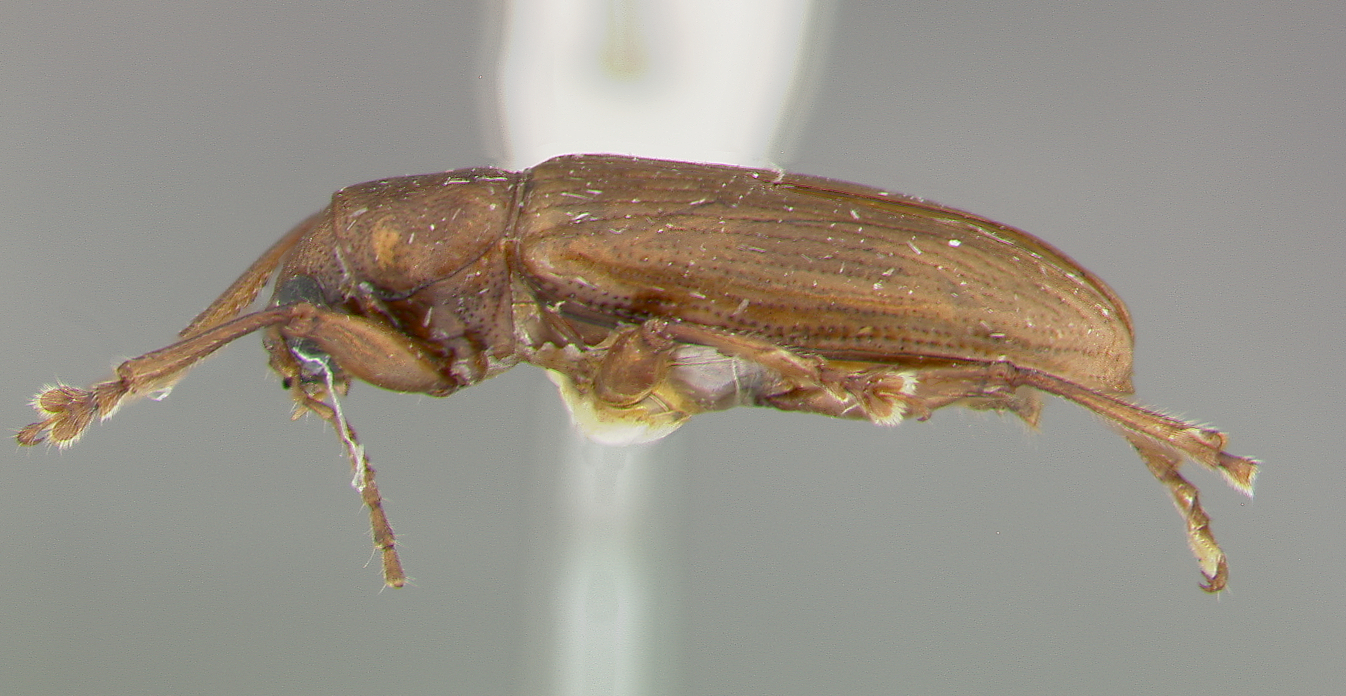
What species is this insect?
Metachroma cavicolle
